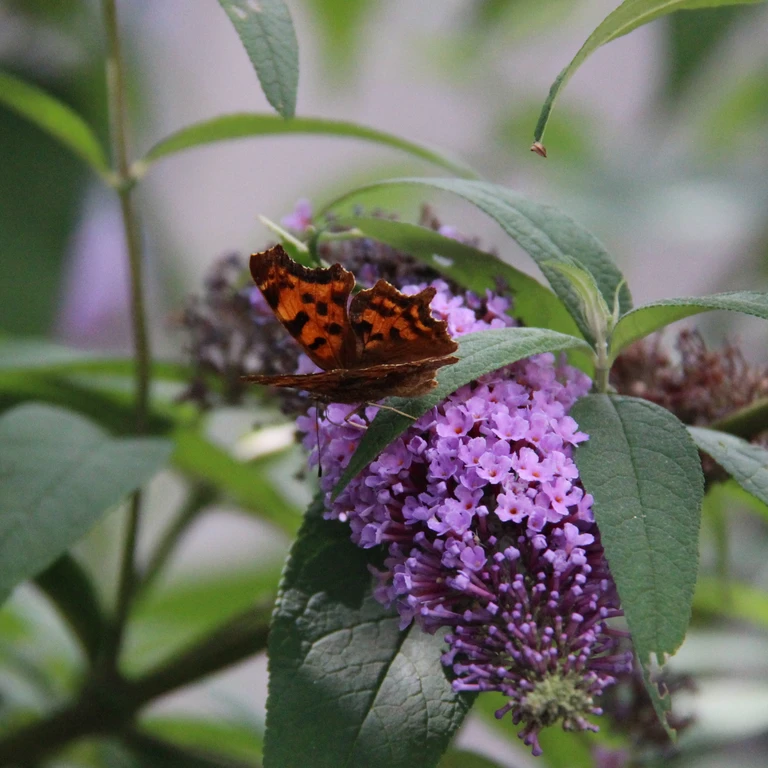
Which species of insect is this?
Polygonia c-album
